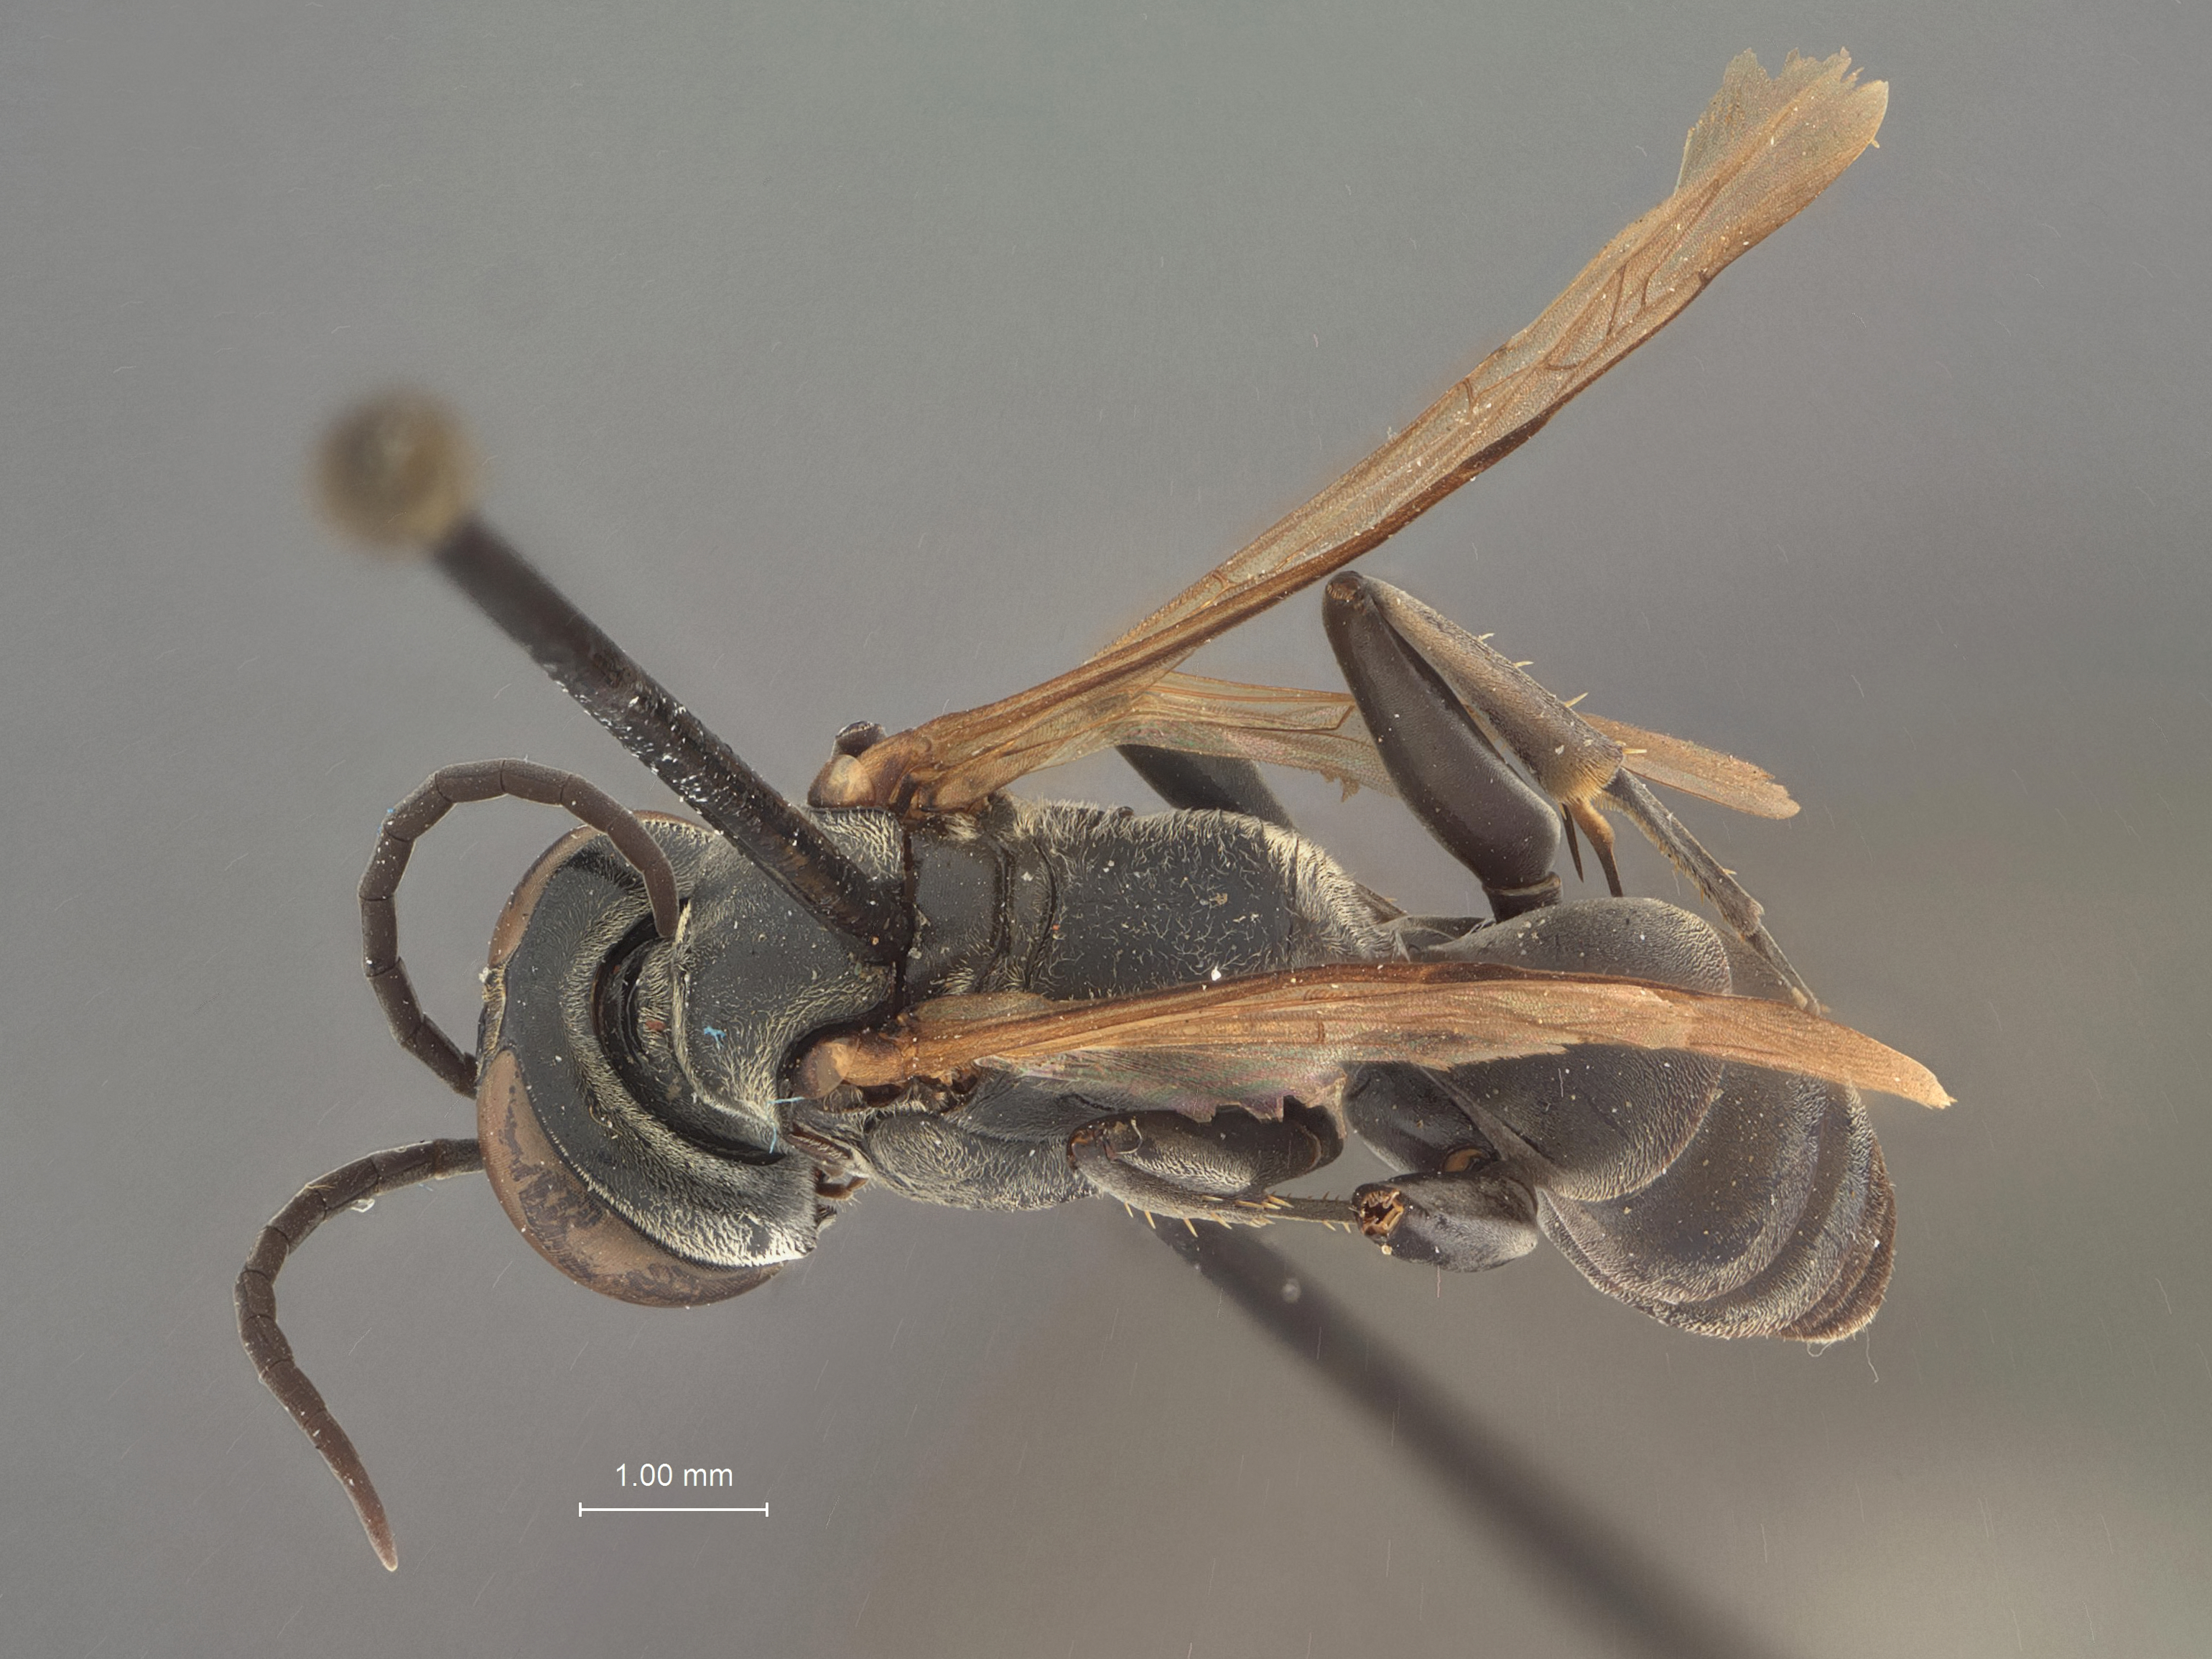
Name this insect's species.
Notogonia manilensis
